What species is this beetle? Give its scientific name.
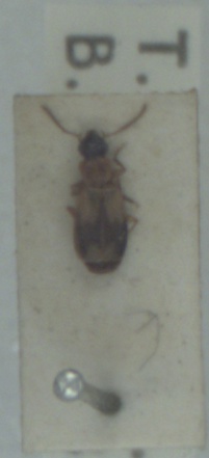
Philorhizus notatus
